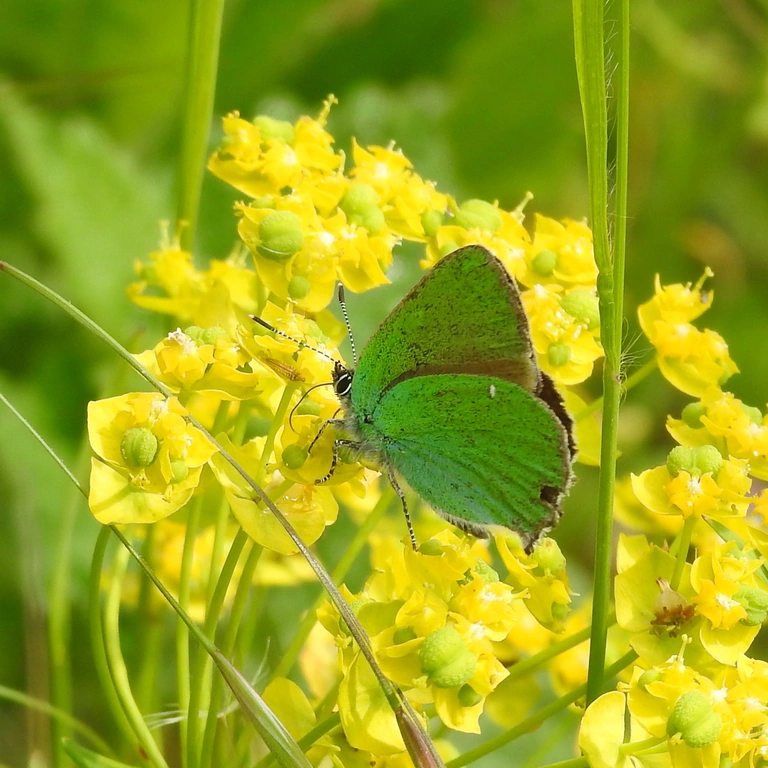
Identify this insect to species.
Callophrys rubi
